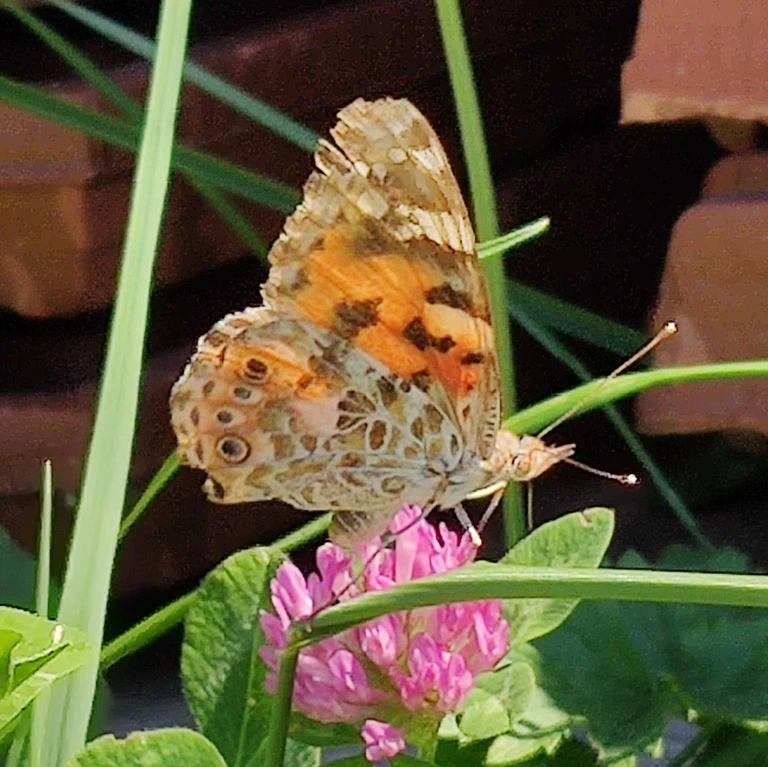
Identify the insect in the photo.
Vanessa cardui
